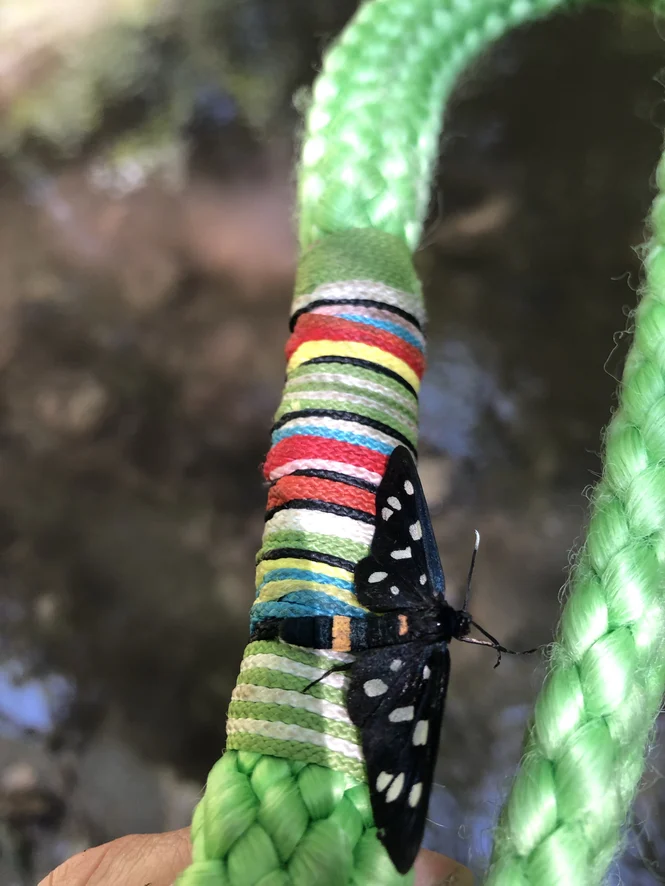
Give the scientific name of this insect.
Amata phegea
